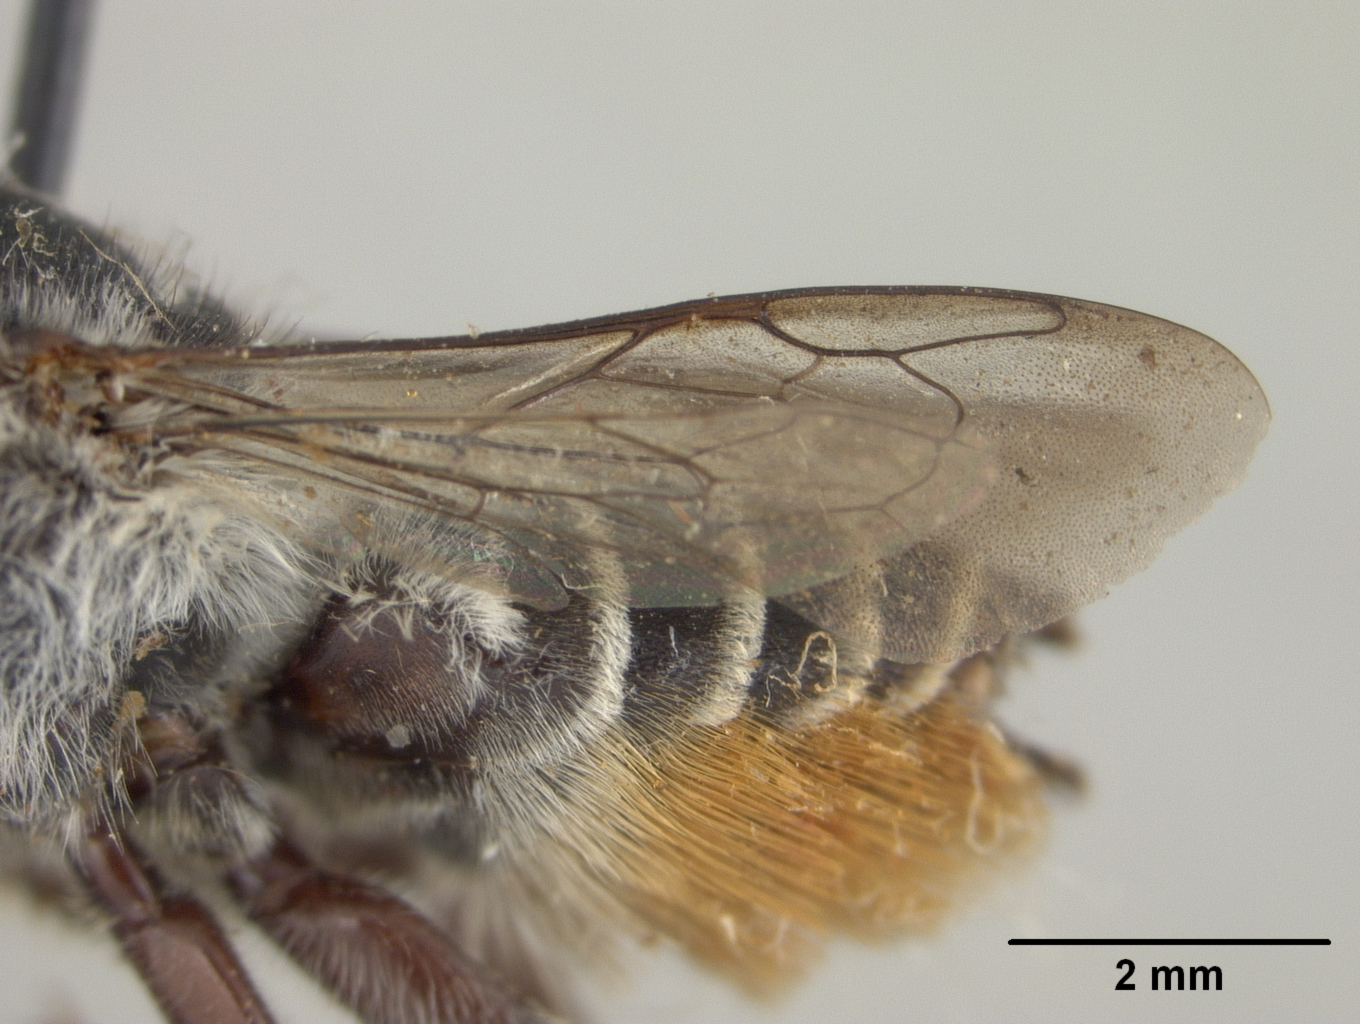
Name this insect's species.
Megachile hoffmannseggiae
